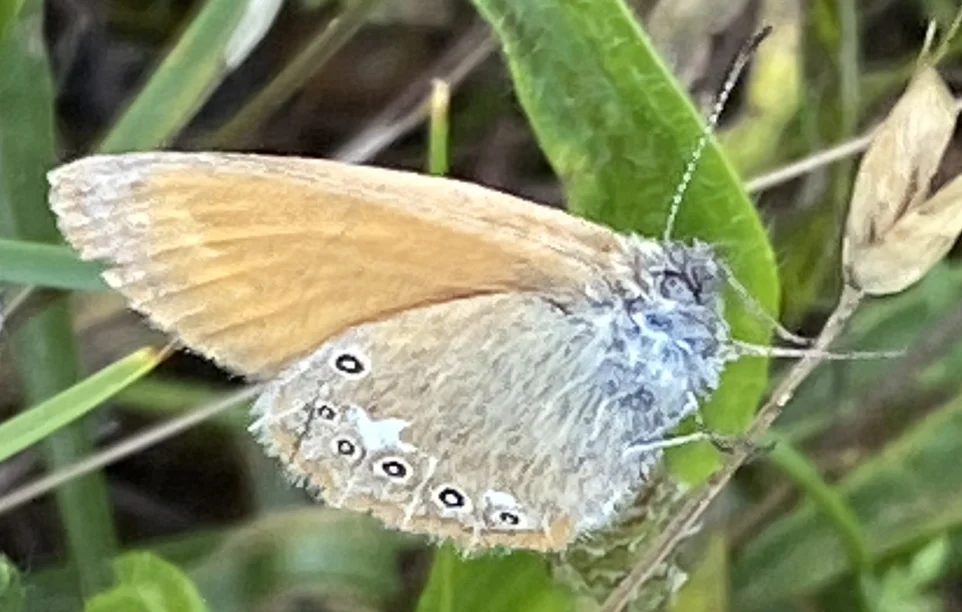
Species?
Coenonympha glycerion (also Coenonympha iphis)
